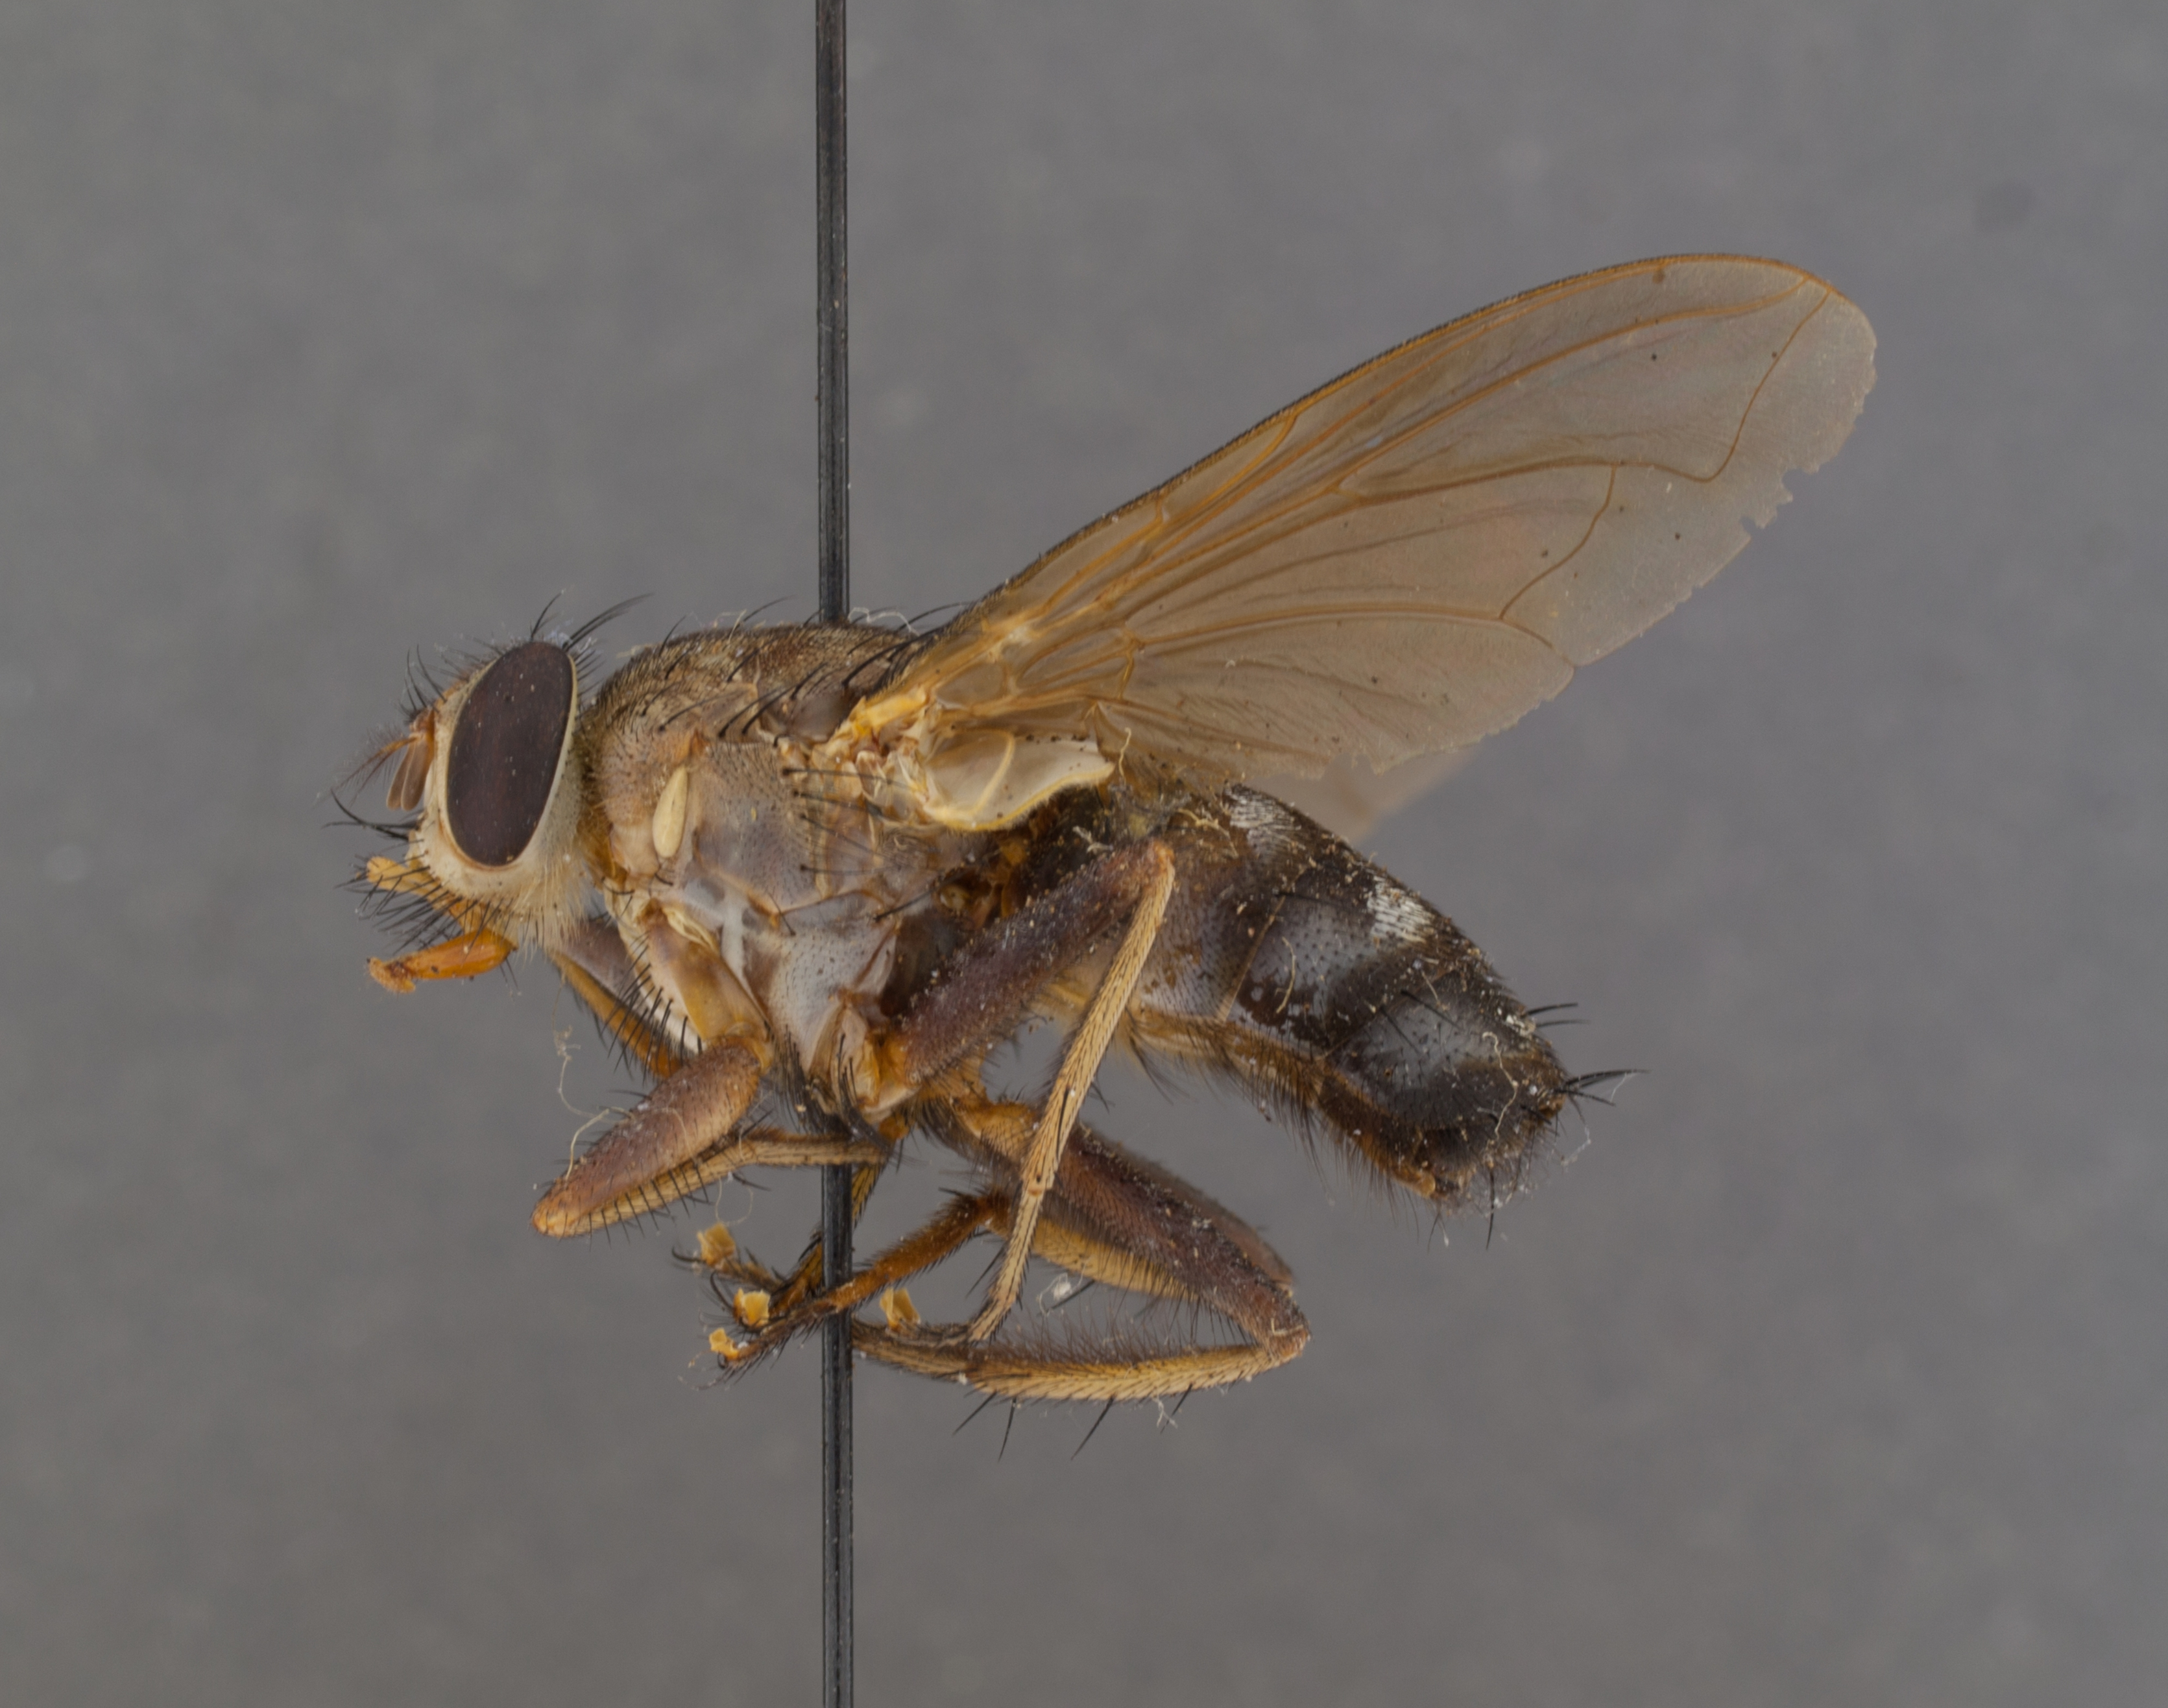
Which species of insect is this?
Bengalia emarginata
